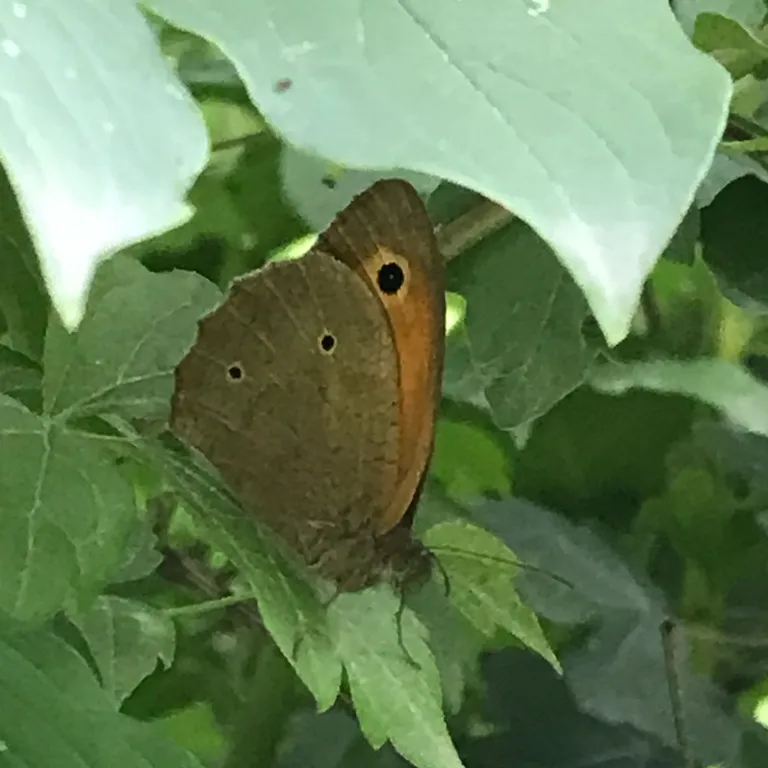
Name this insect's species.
Maniola jurtina
